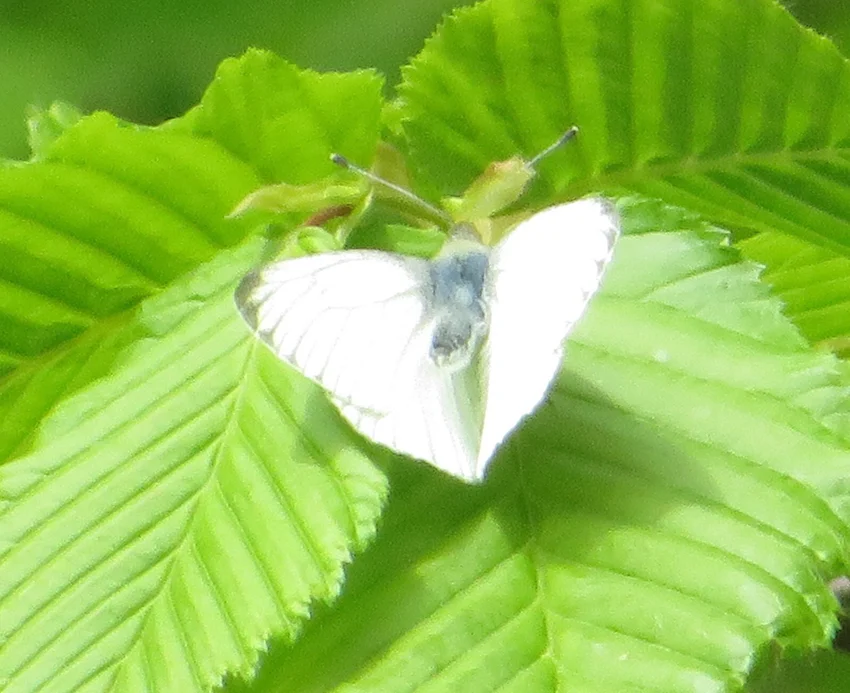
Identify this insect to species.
Pieris napi
